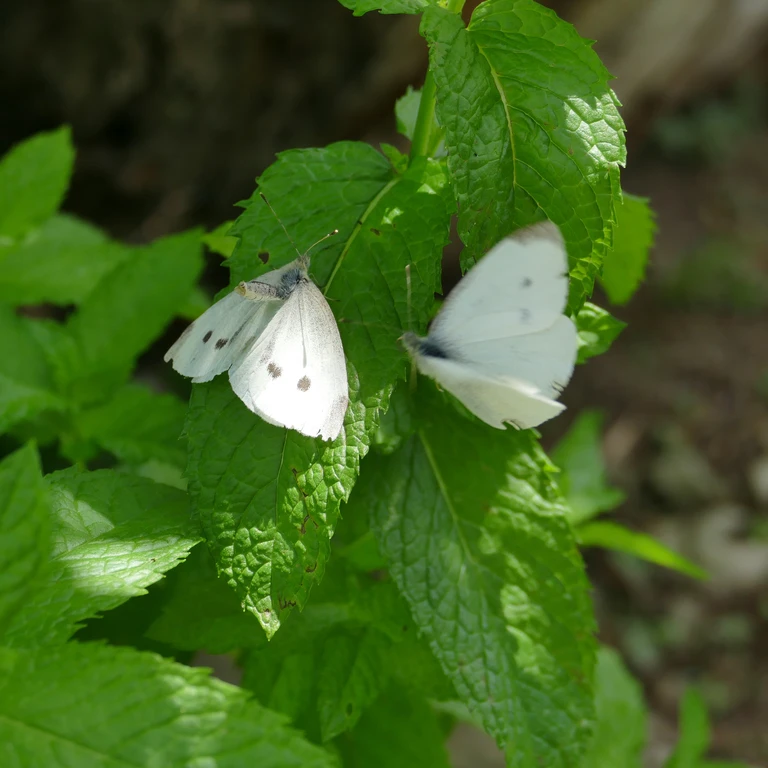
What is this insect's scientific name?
Pieris rapae
